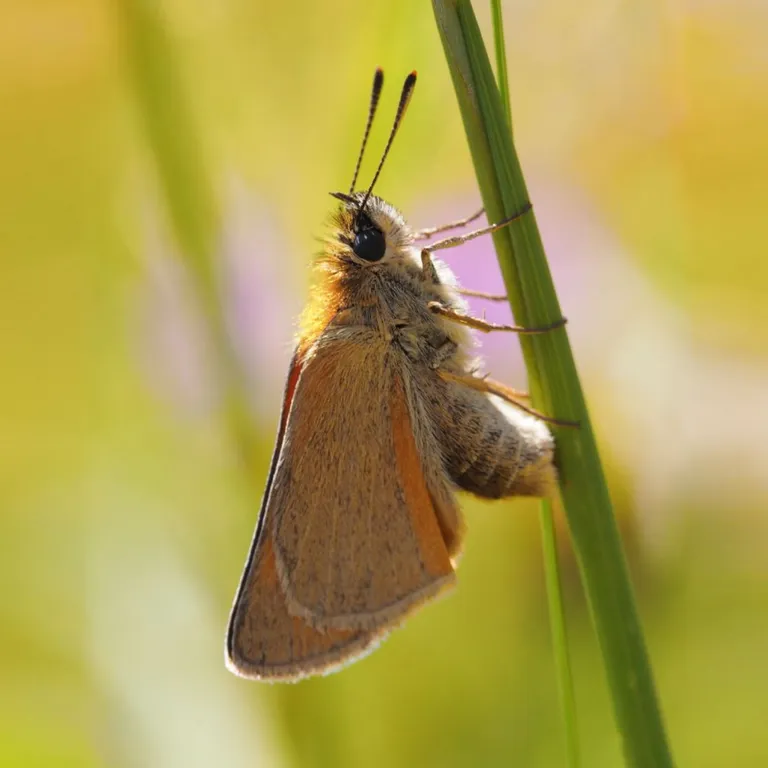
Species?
Thymelicus sylvestris
